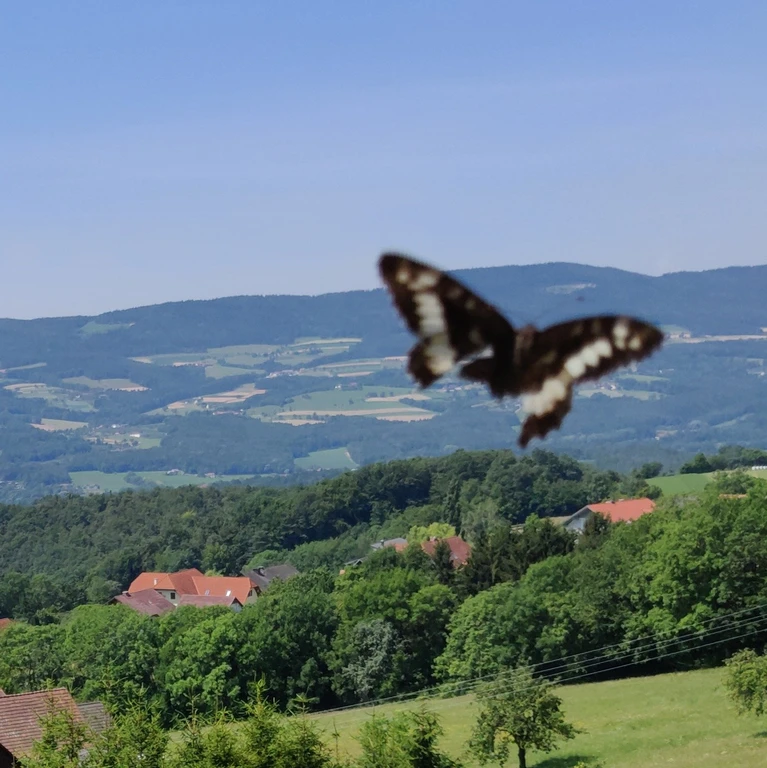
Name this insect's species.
Brintesia circe
